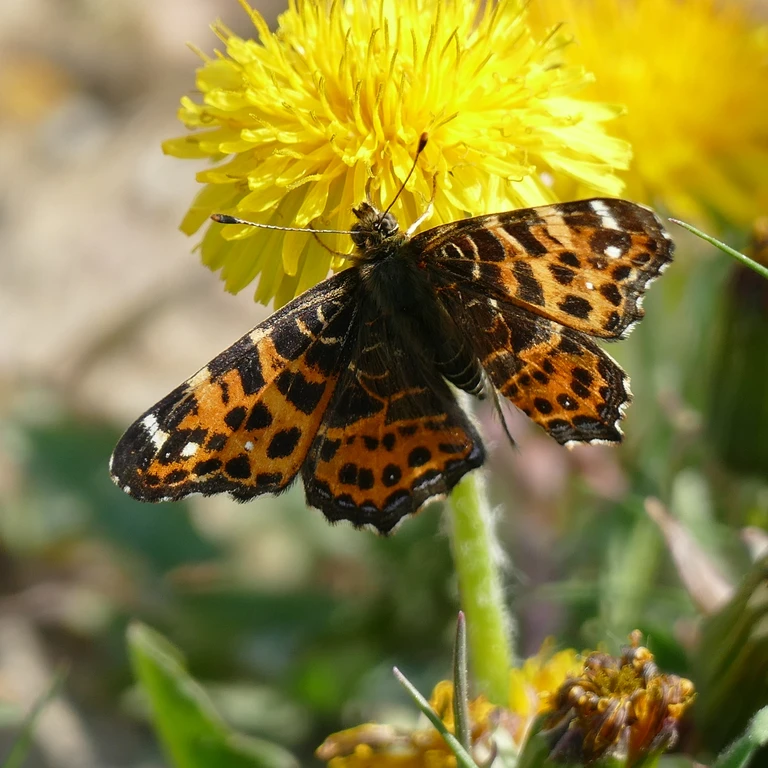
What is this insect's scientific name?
Araschnia levana
